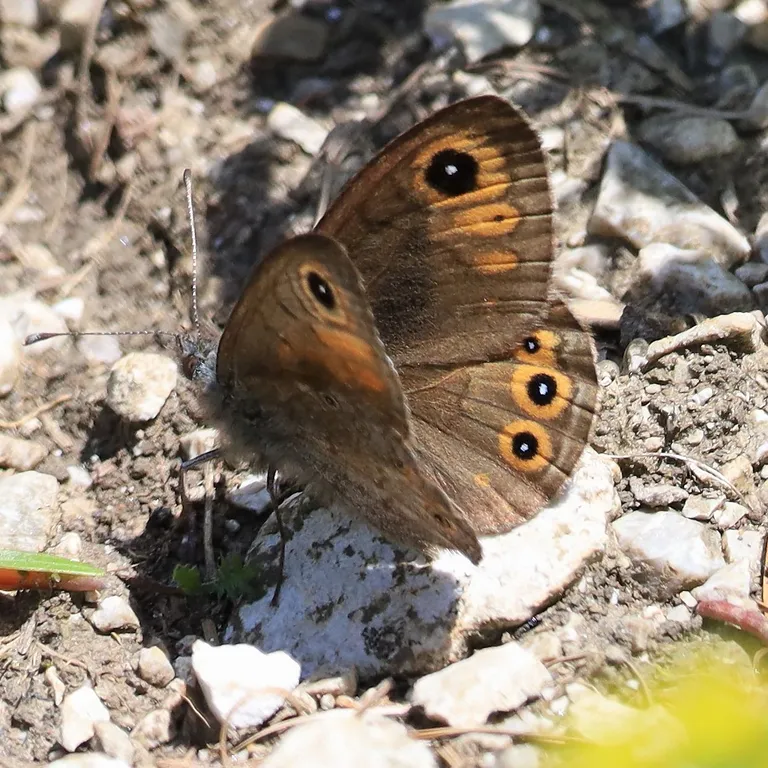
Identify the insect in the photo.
Lasiommata petropolitana (also Pararge petropolitana)
